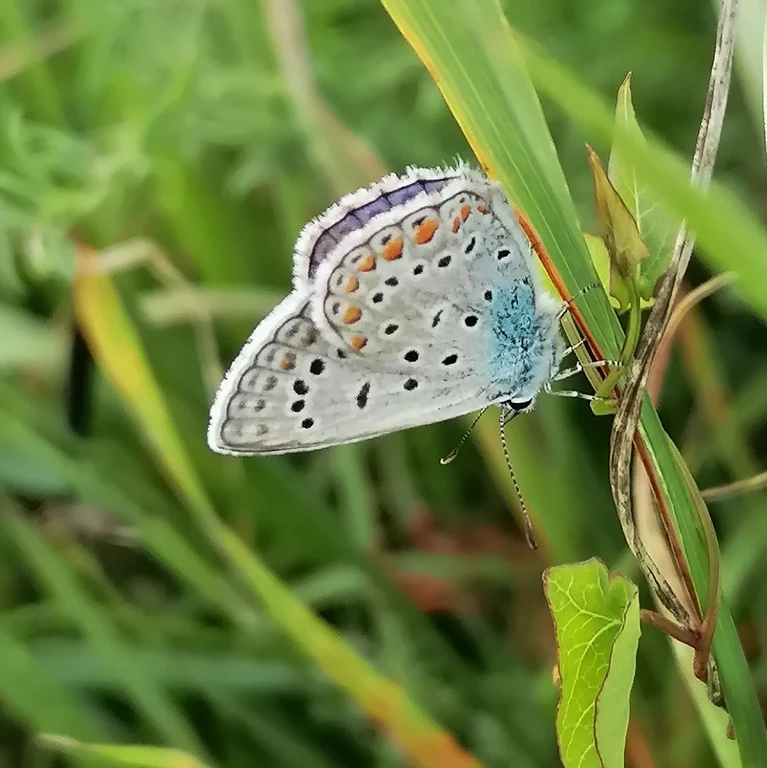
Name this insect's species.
Polyommatus icarus
